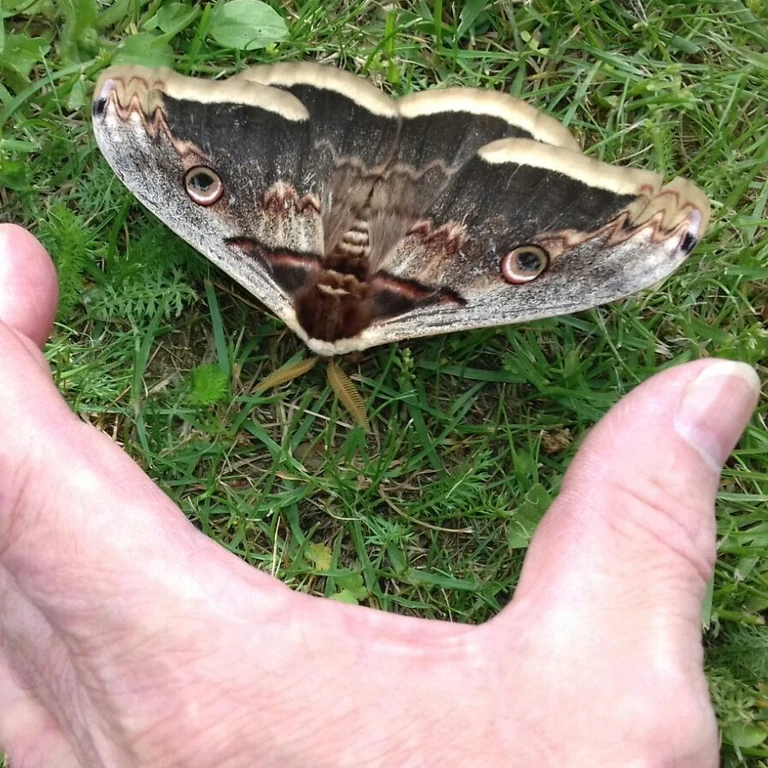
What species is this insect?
Saturnia pyri
